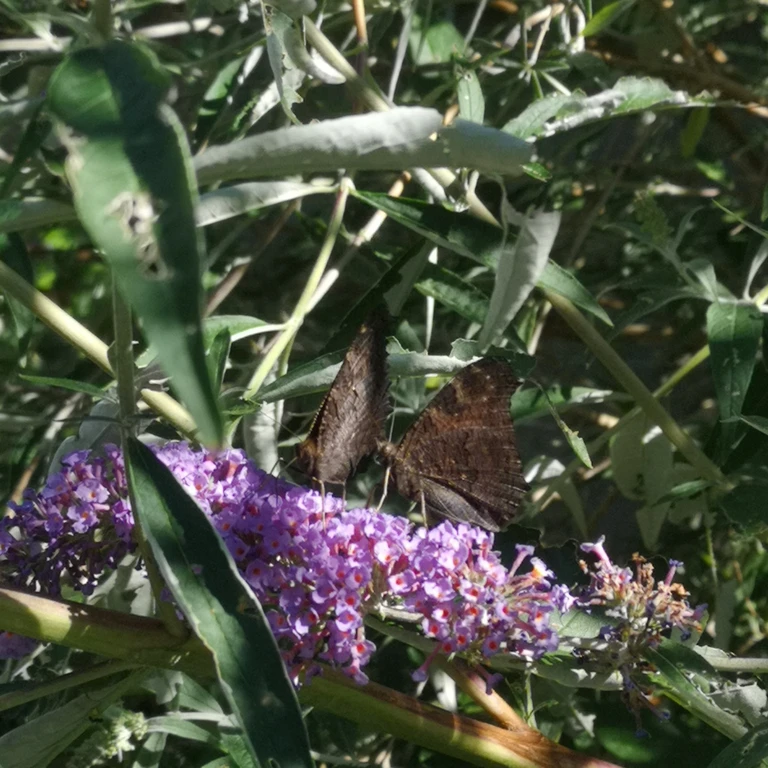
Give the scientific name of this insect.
Aglais io
